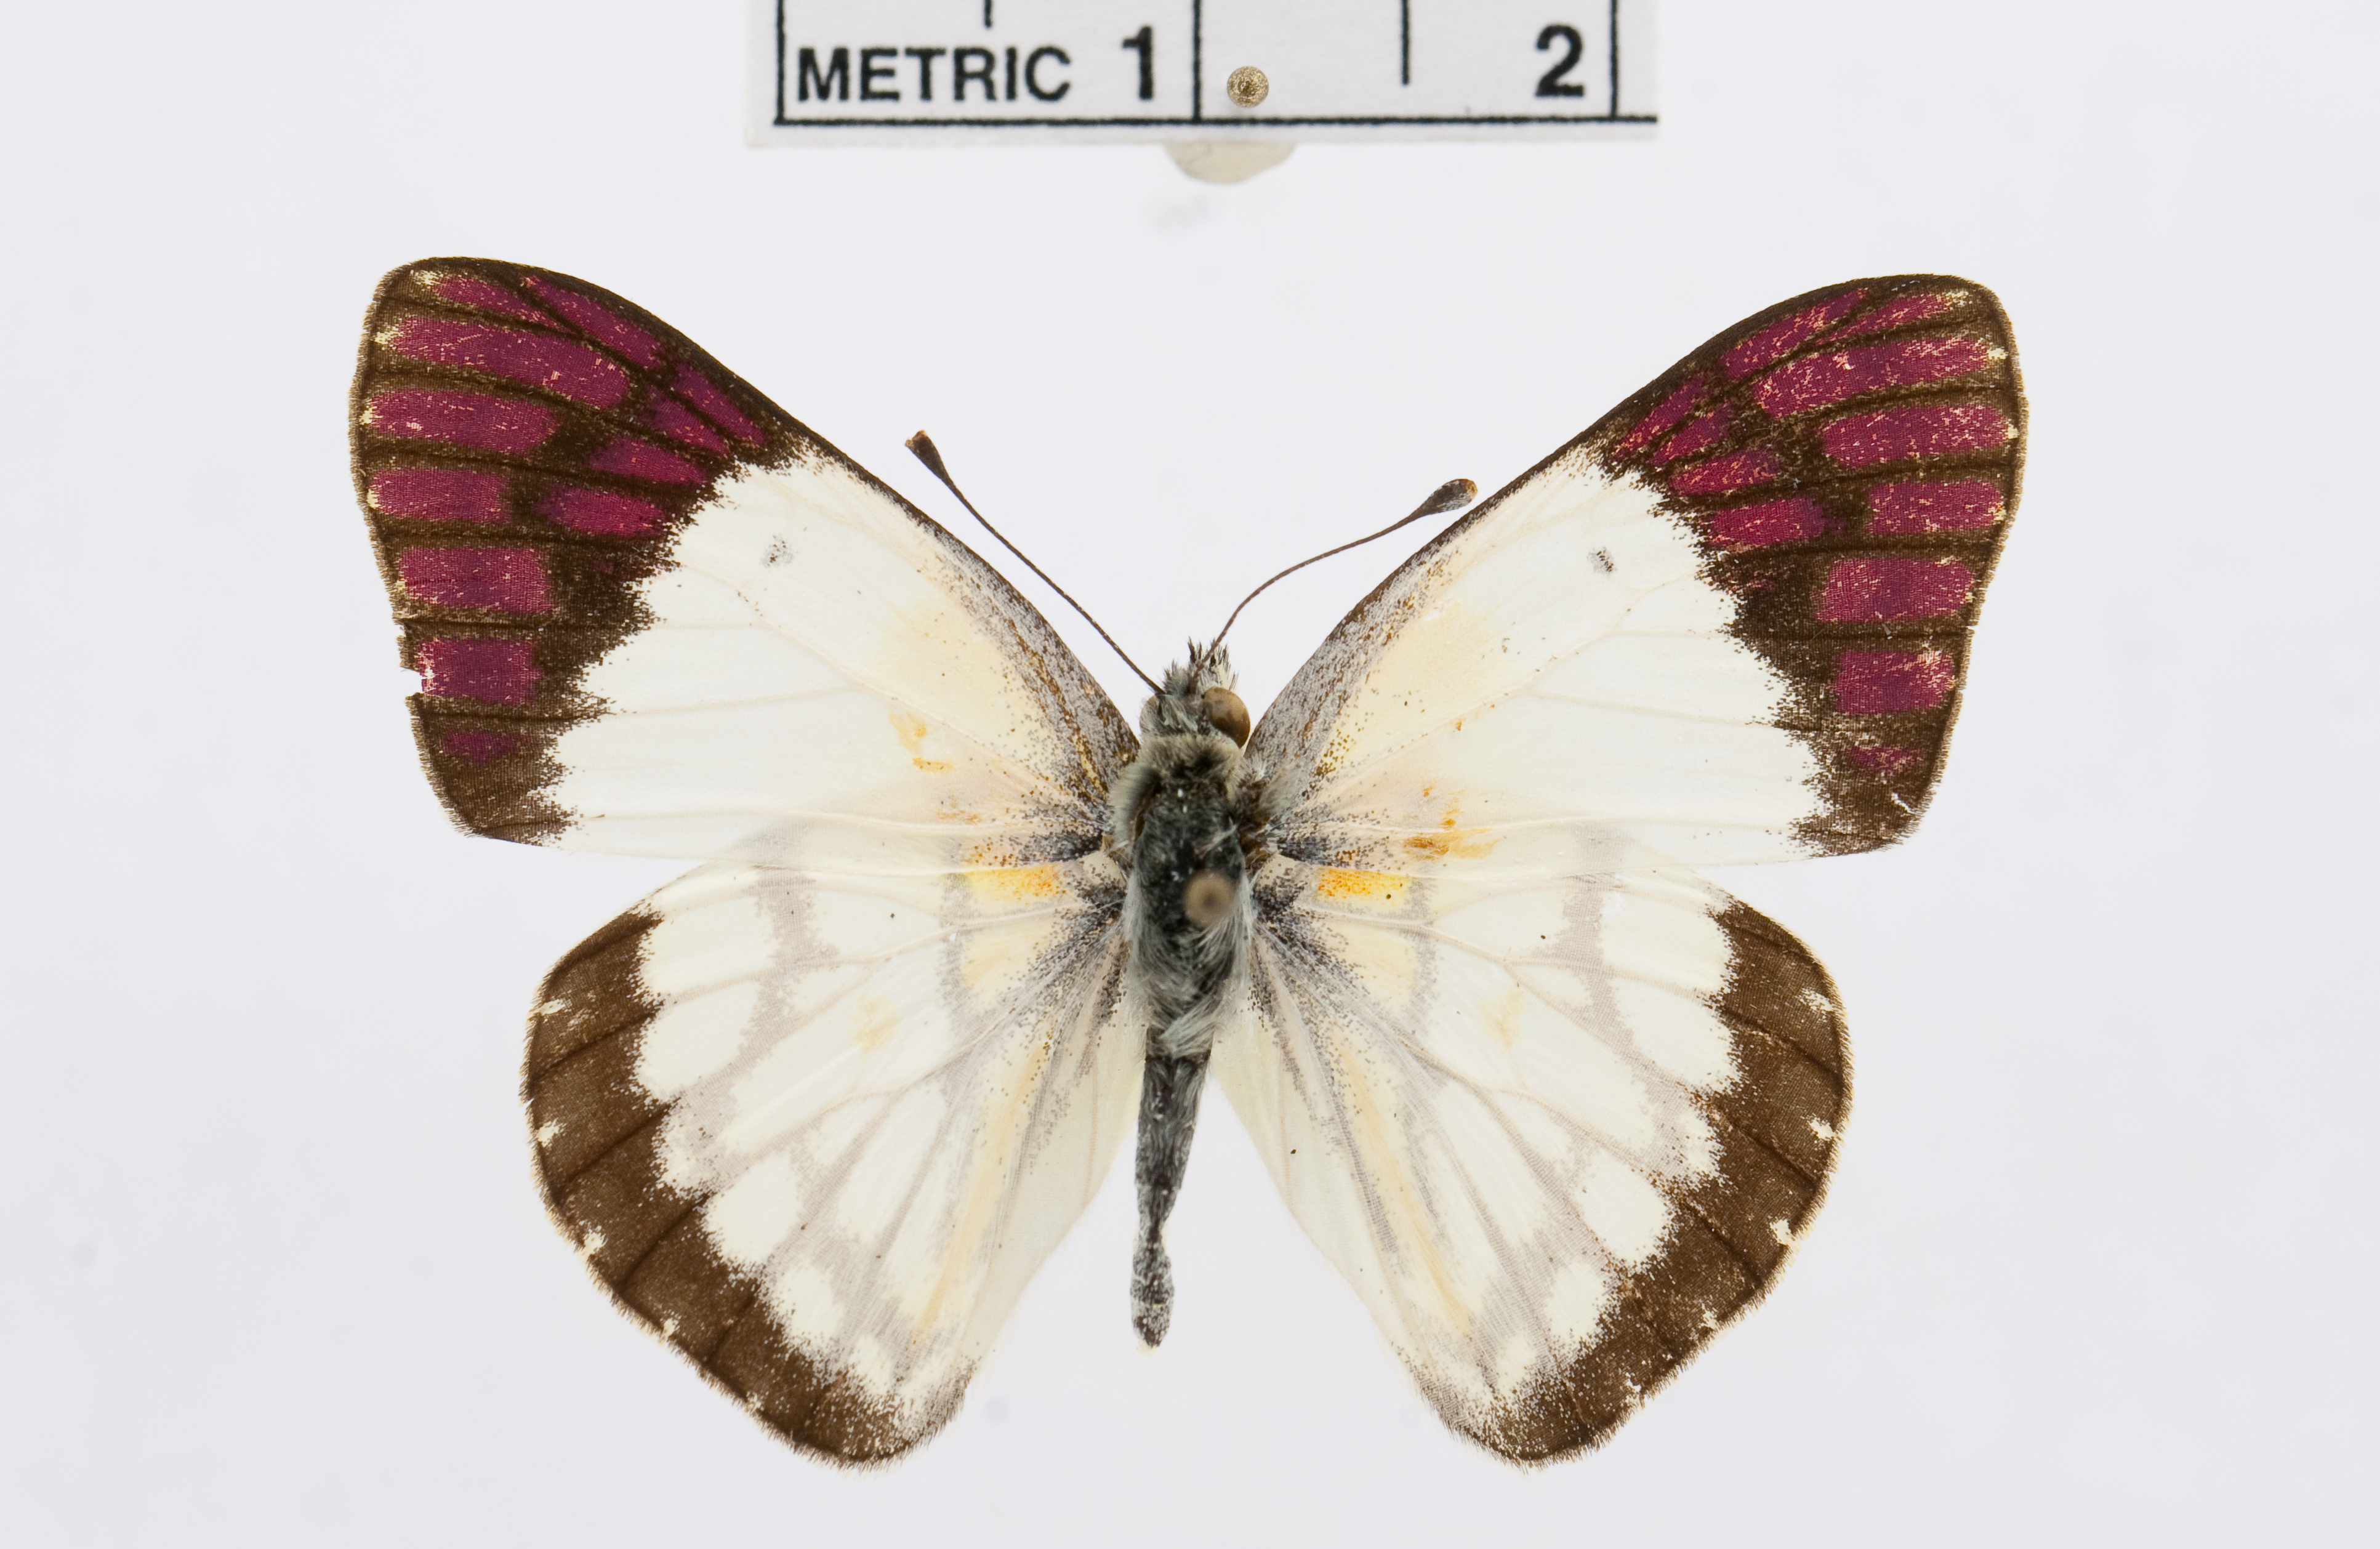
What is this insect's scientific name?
Colotis celimene
